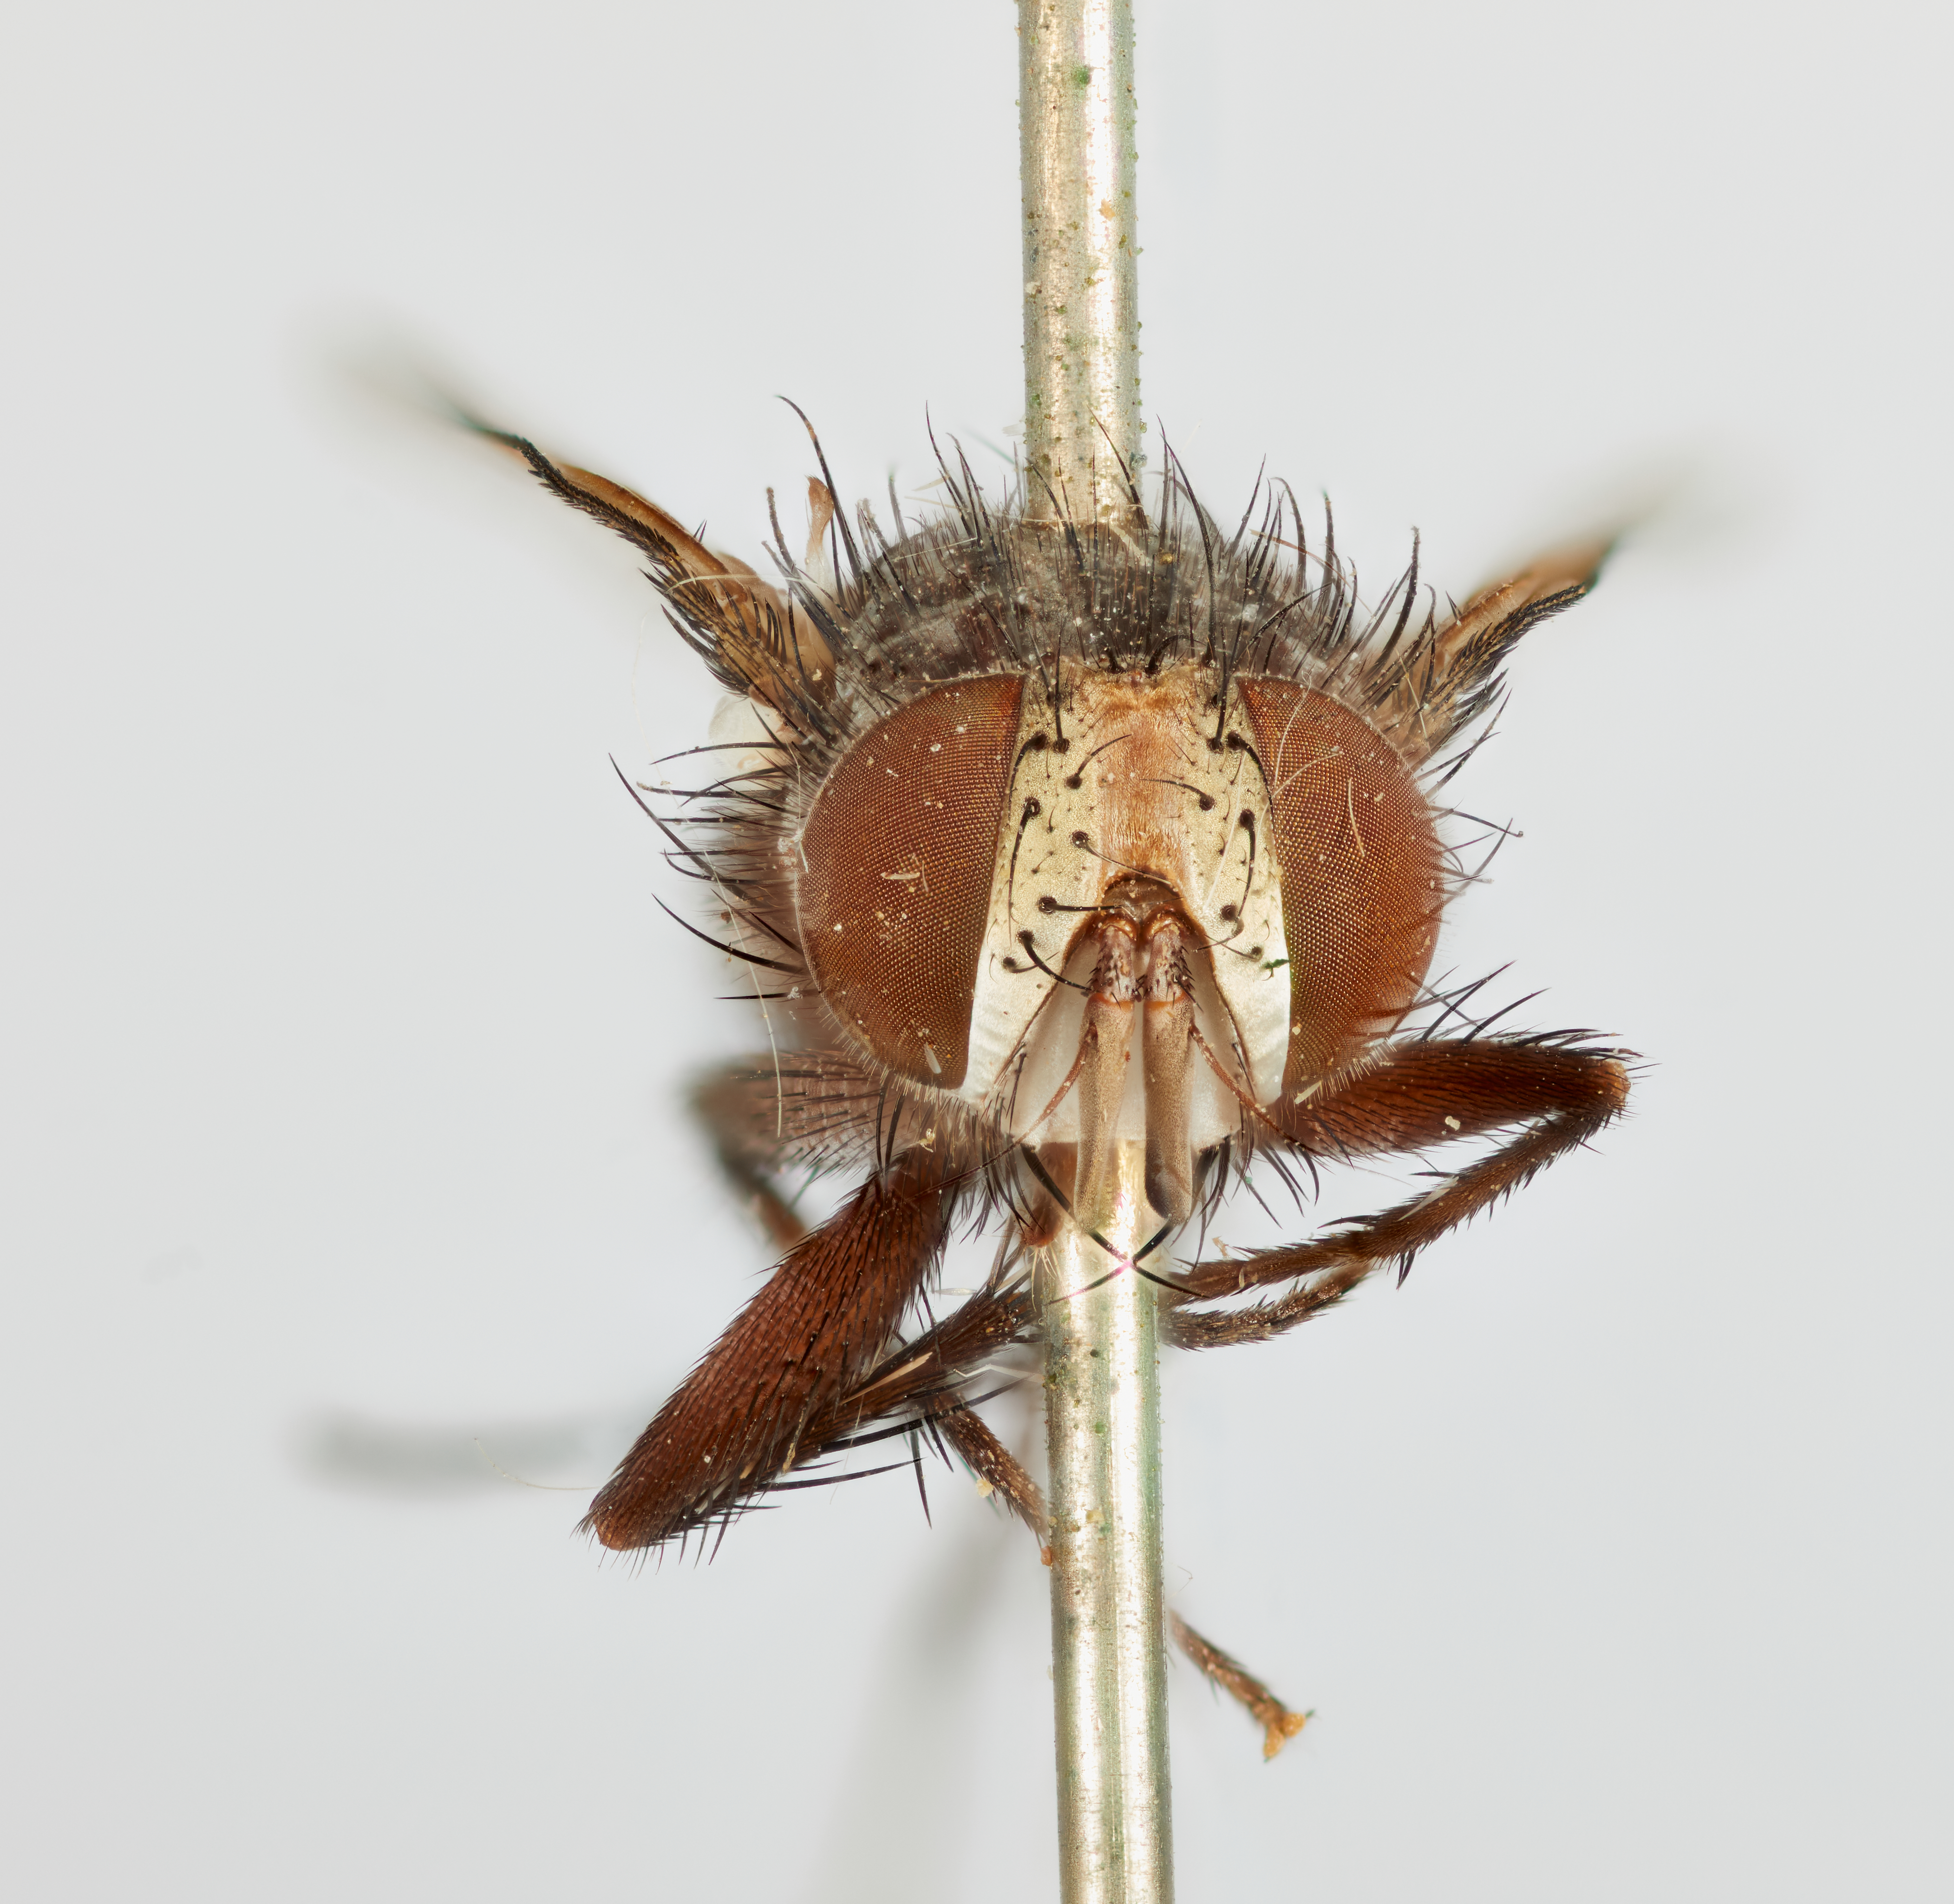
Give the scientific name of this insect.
Exorista lobeliae
